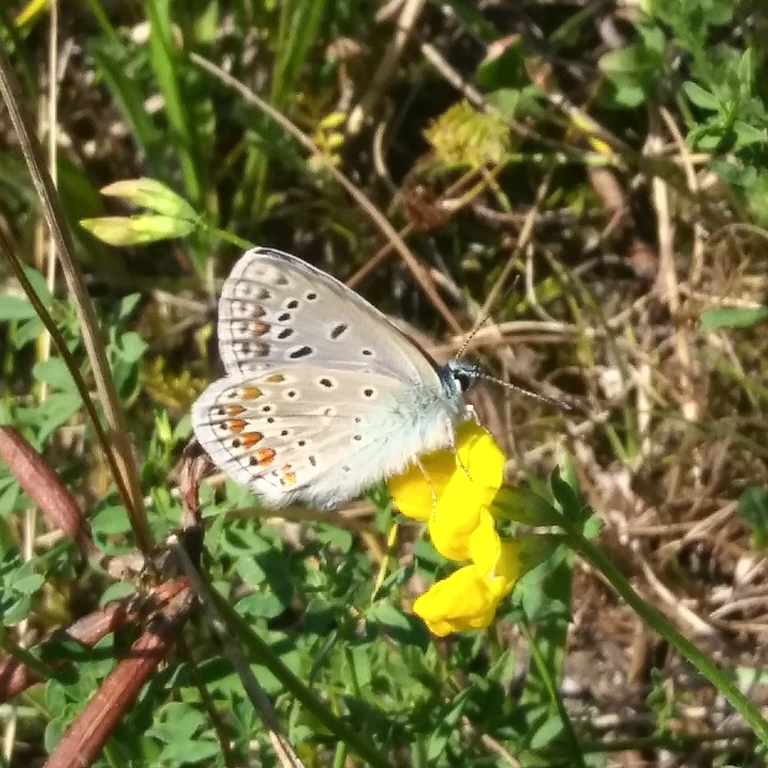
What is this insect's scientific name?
Polyommatus icarus
